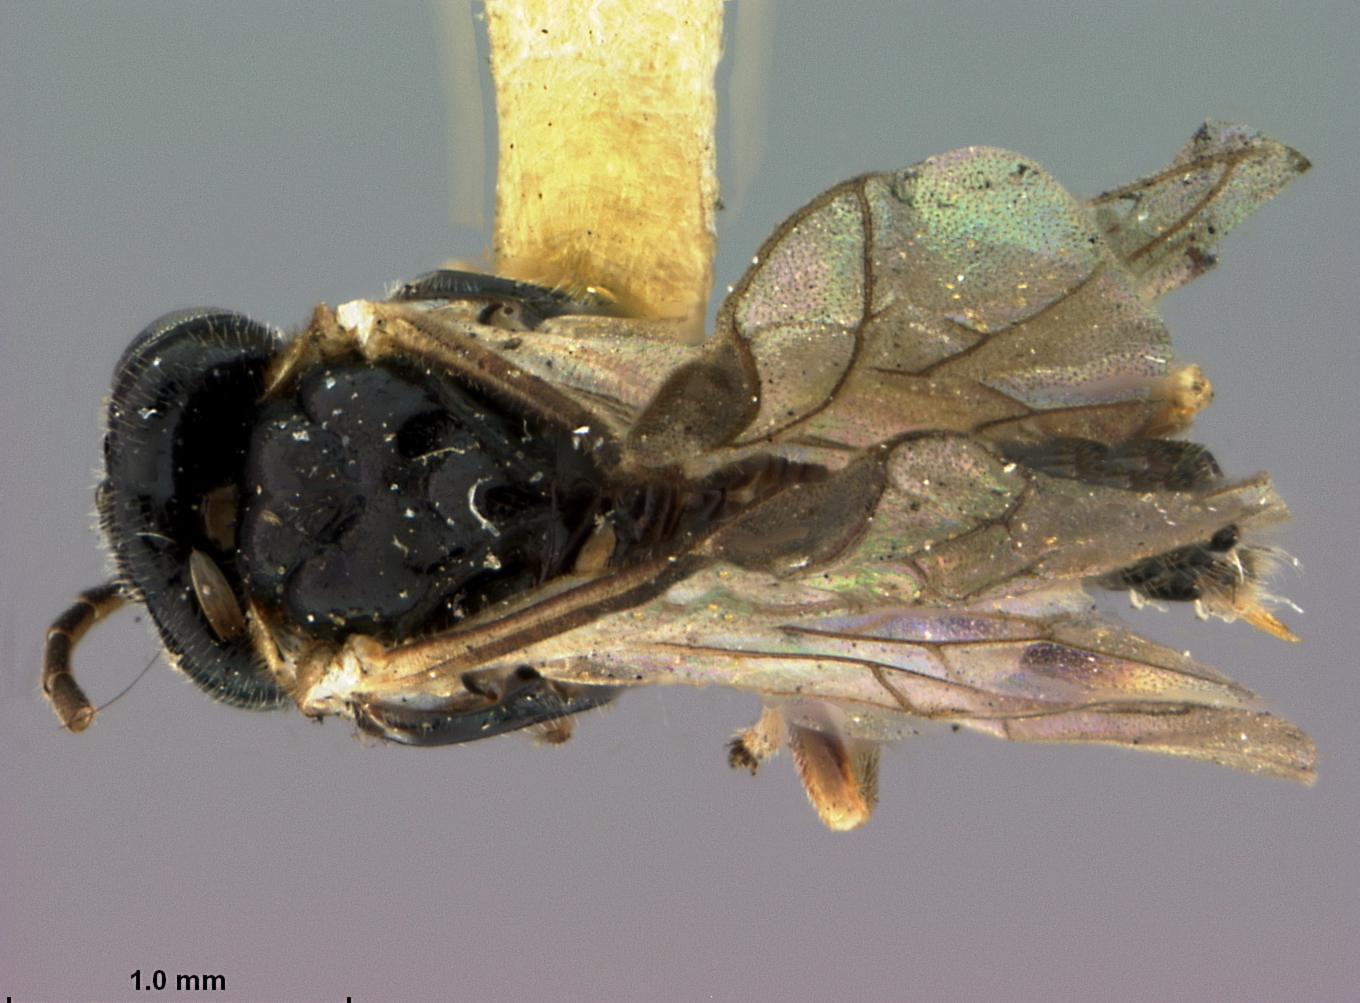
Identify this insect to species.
Parabates leucostomus
